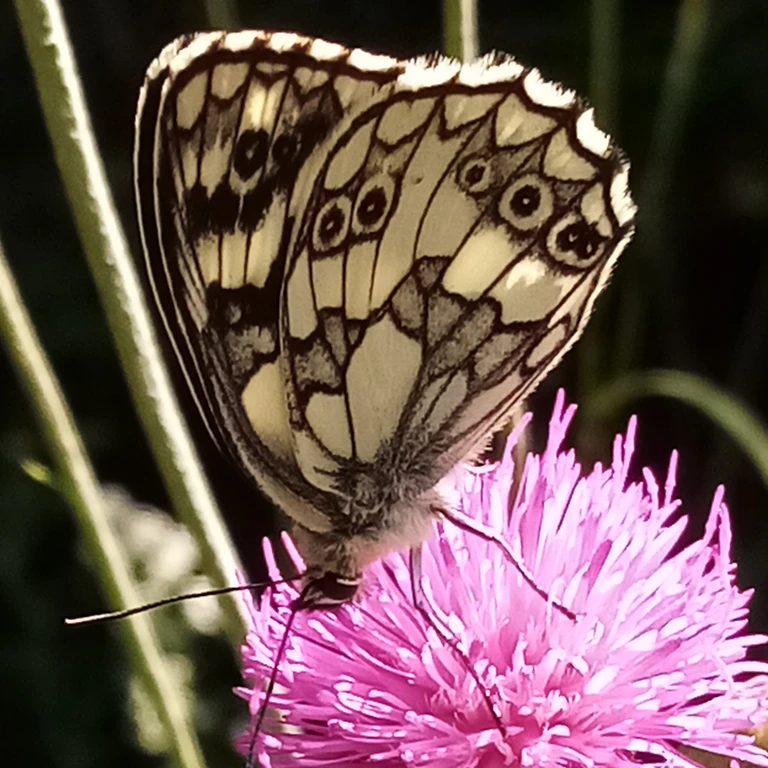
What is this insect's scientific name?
Melanargia galathea
